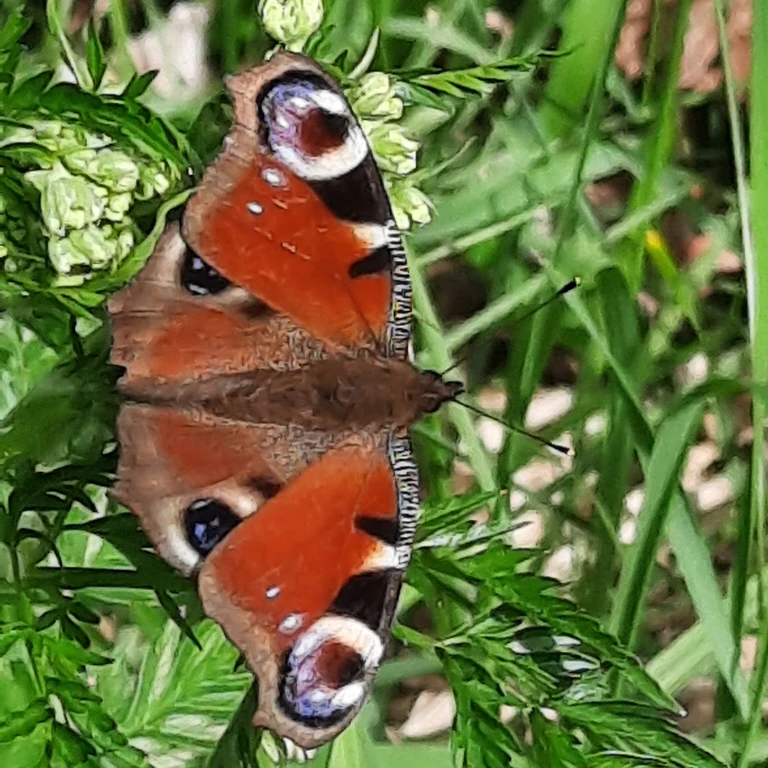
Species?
Aglais io
